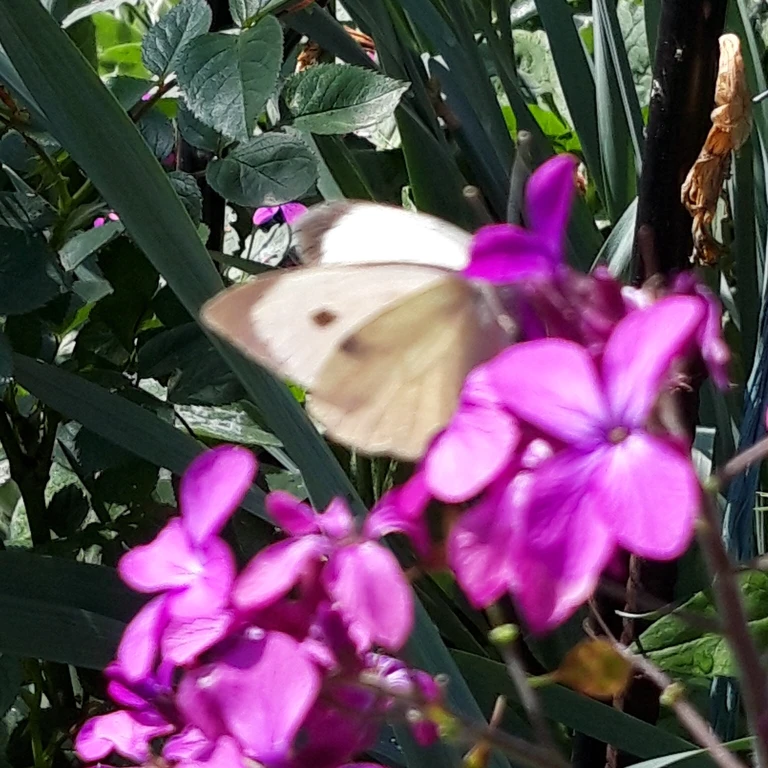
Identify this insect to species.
Pieris brassicae
